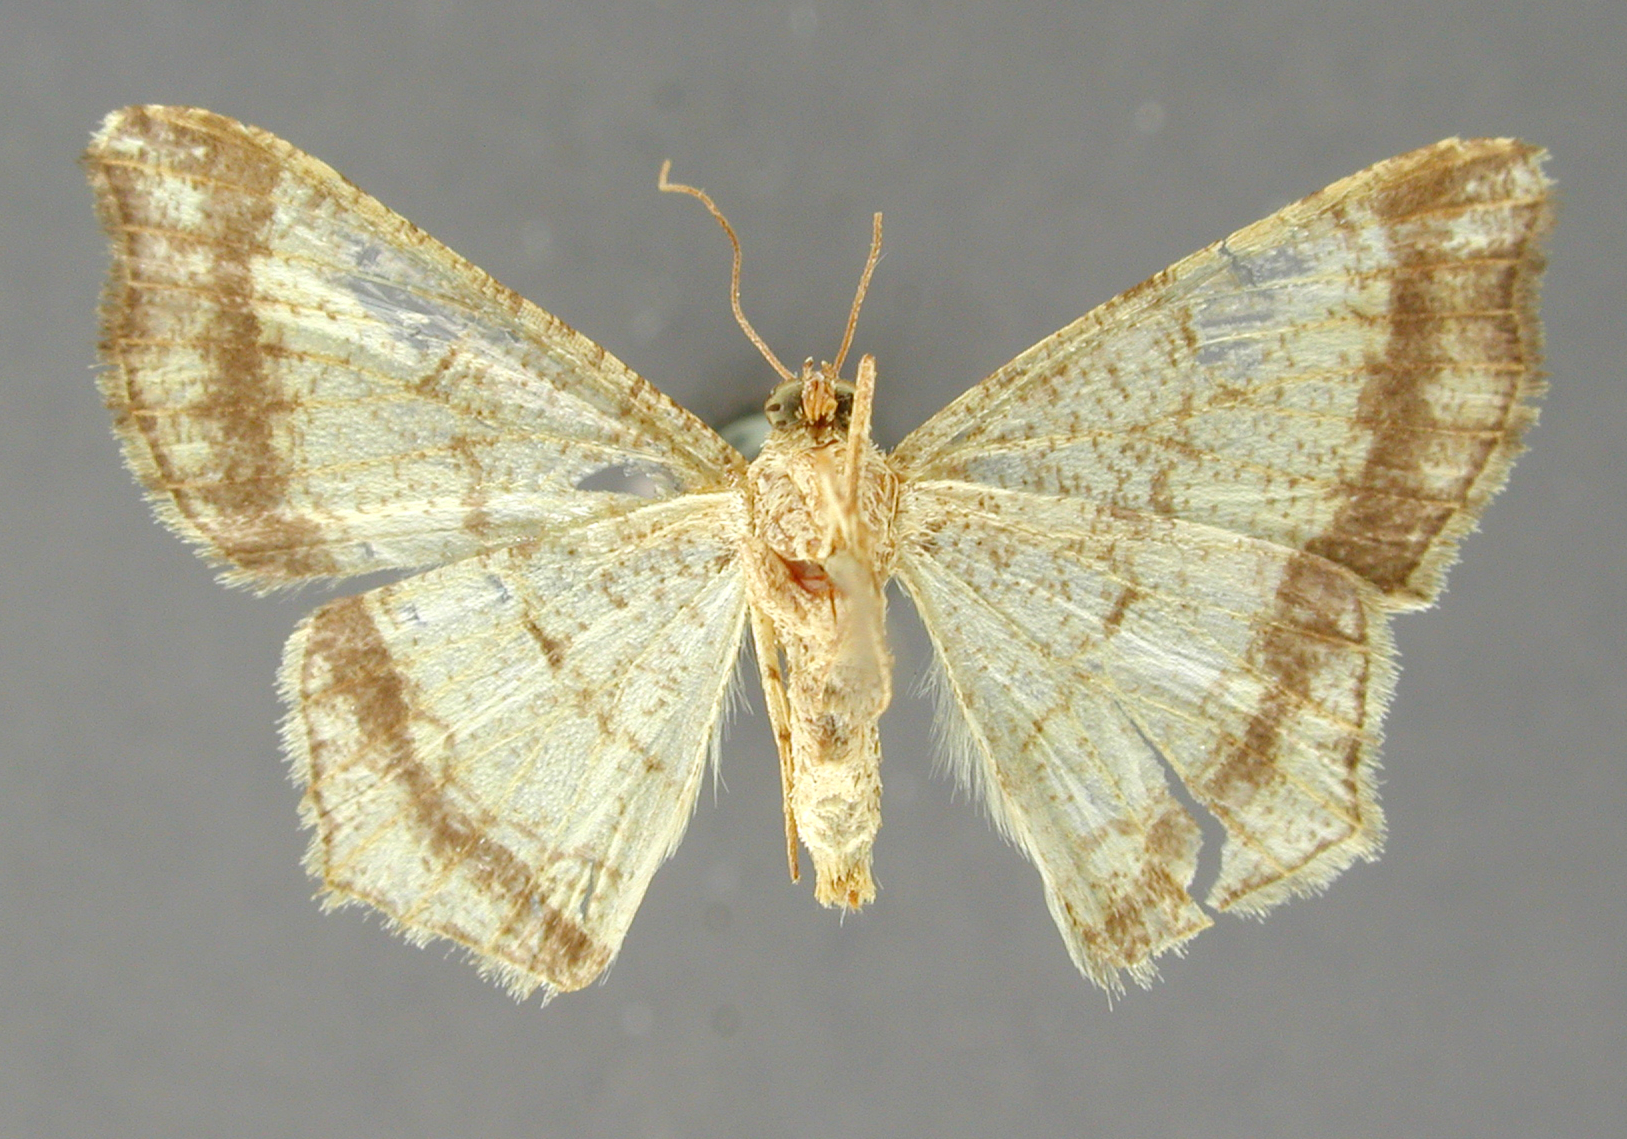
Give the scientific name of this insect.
Semiothisa lapidata
